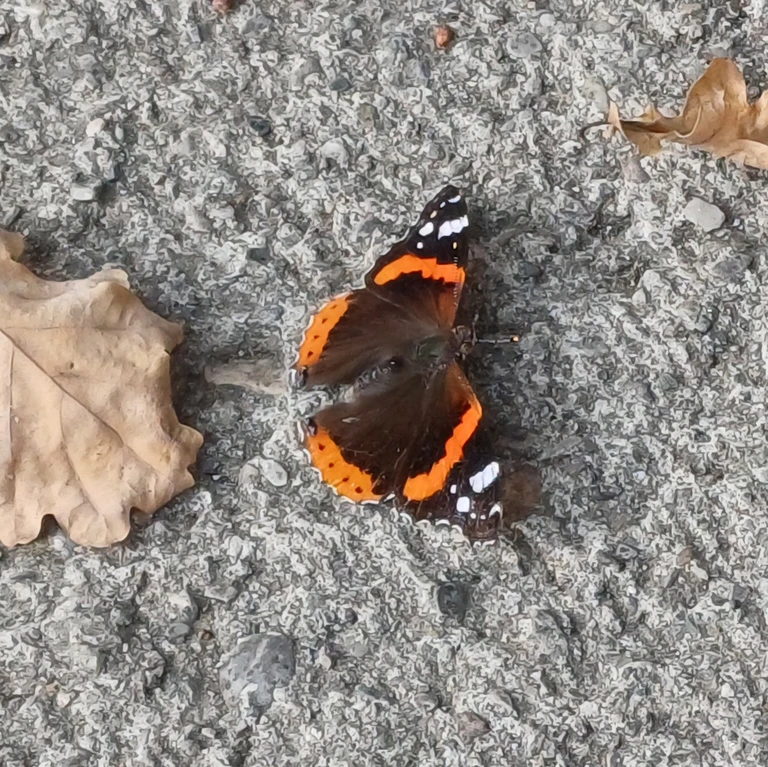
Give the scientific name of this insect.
Vanessa atalanta
